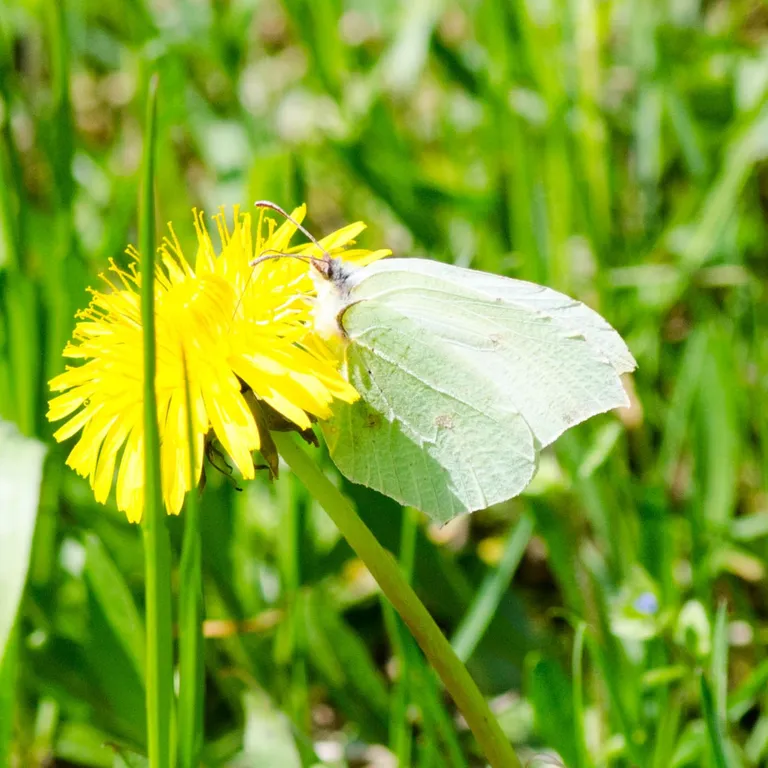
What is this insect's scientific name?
Gonepteryx rhamni
